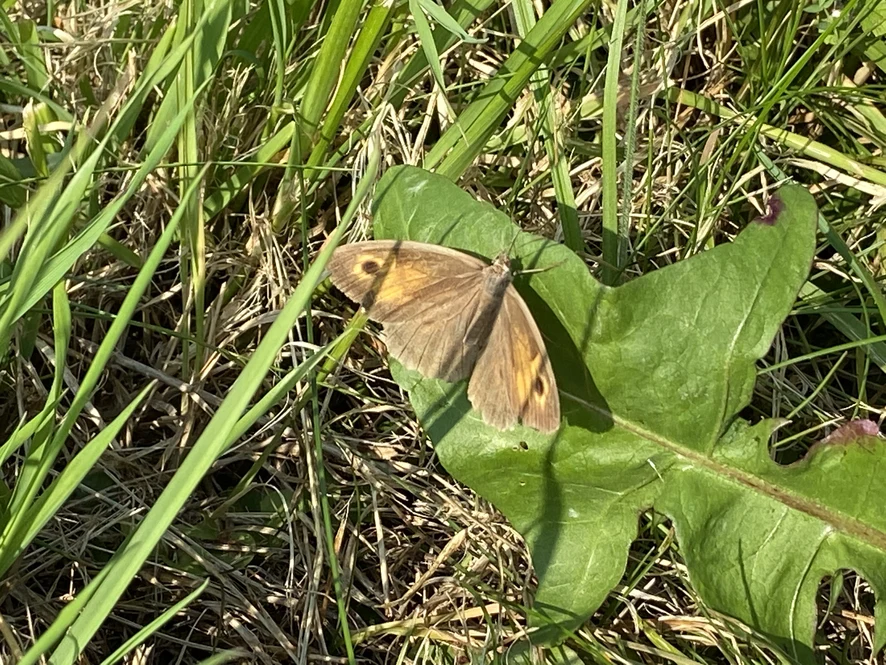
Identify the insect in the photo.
Maniola jurtina
